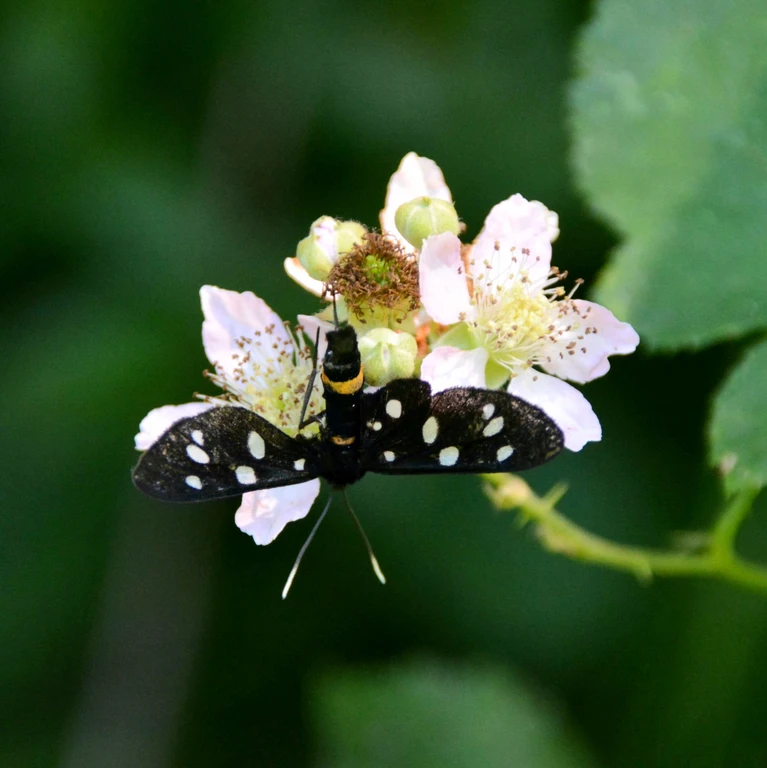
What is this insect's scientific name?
Amata phegea
